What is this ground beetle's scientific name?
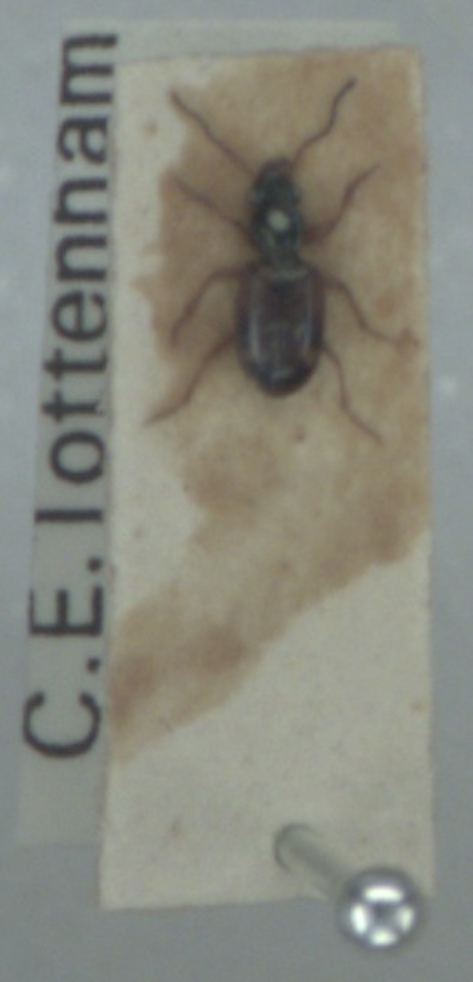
Bembidion articulatum
